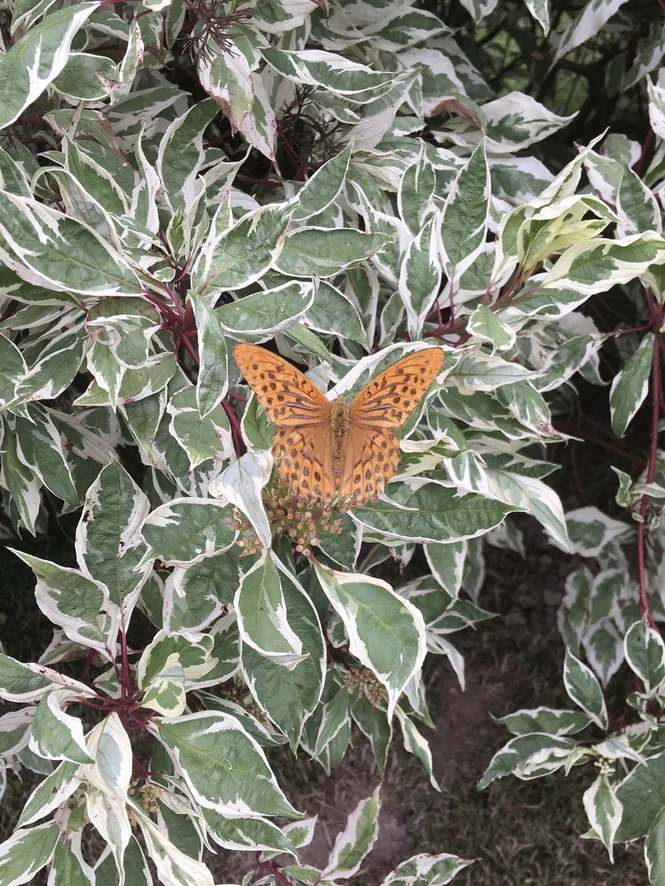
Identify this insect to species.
Argynnis paphia
